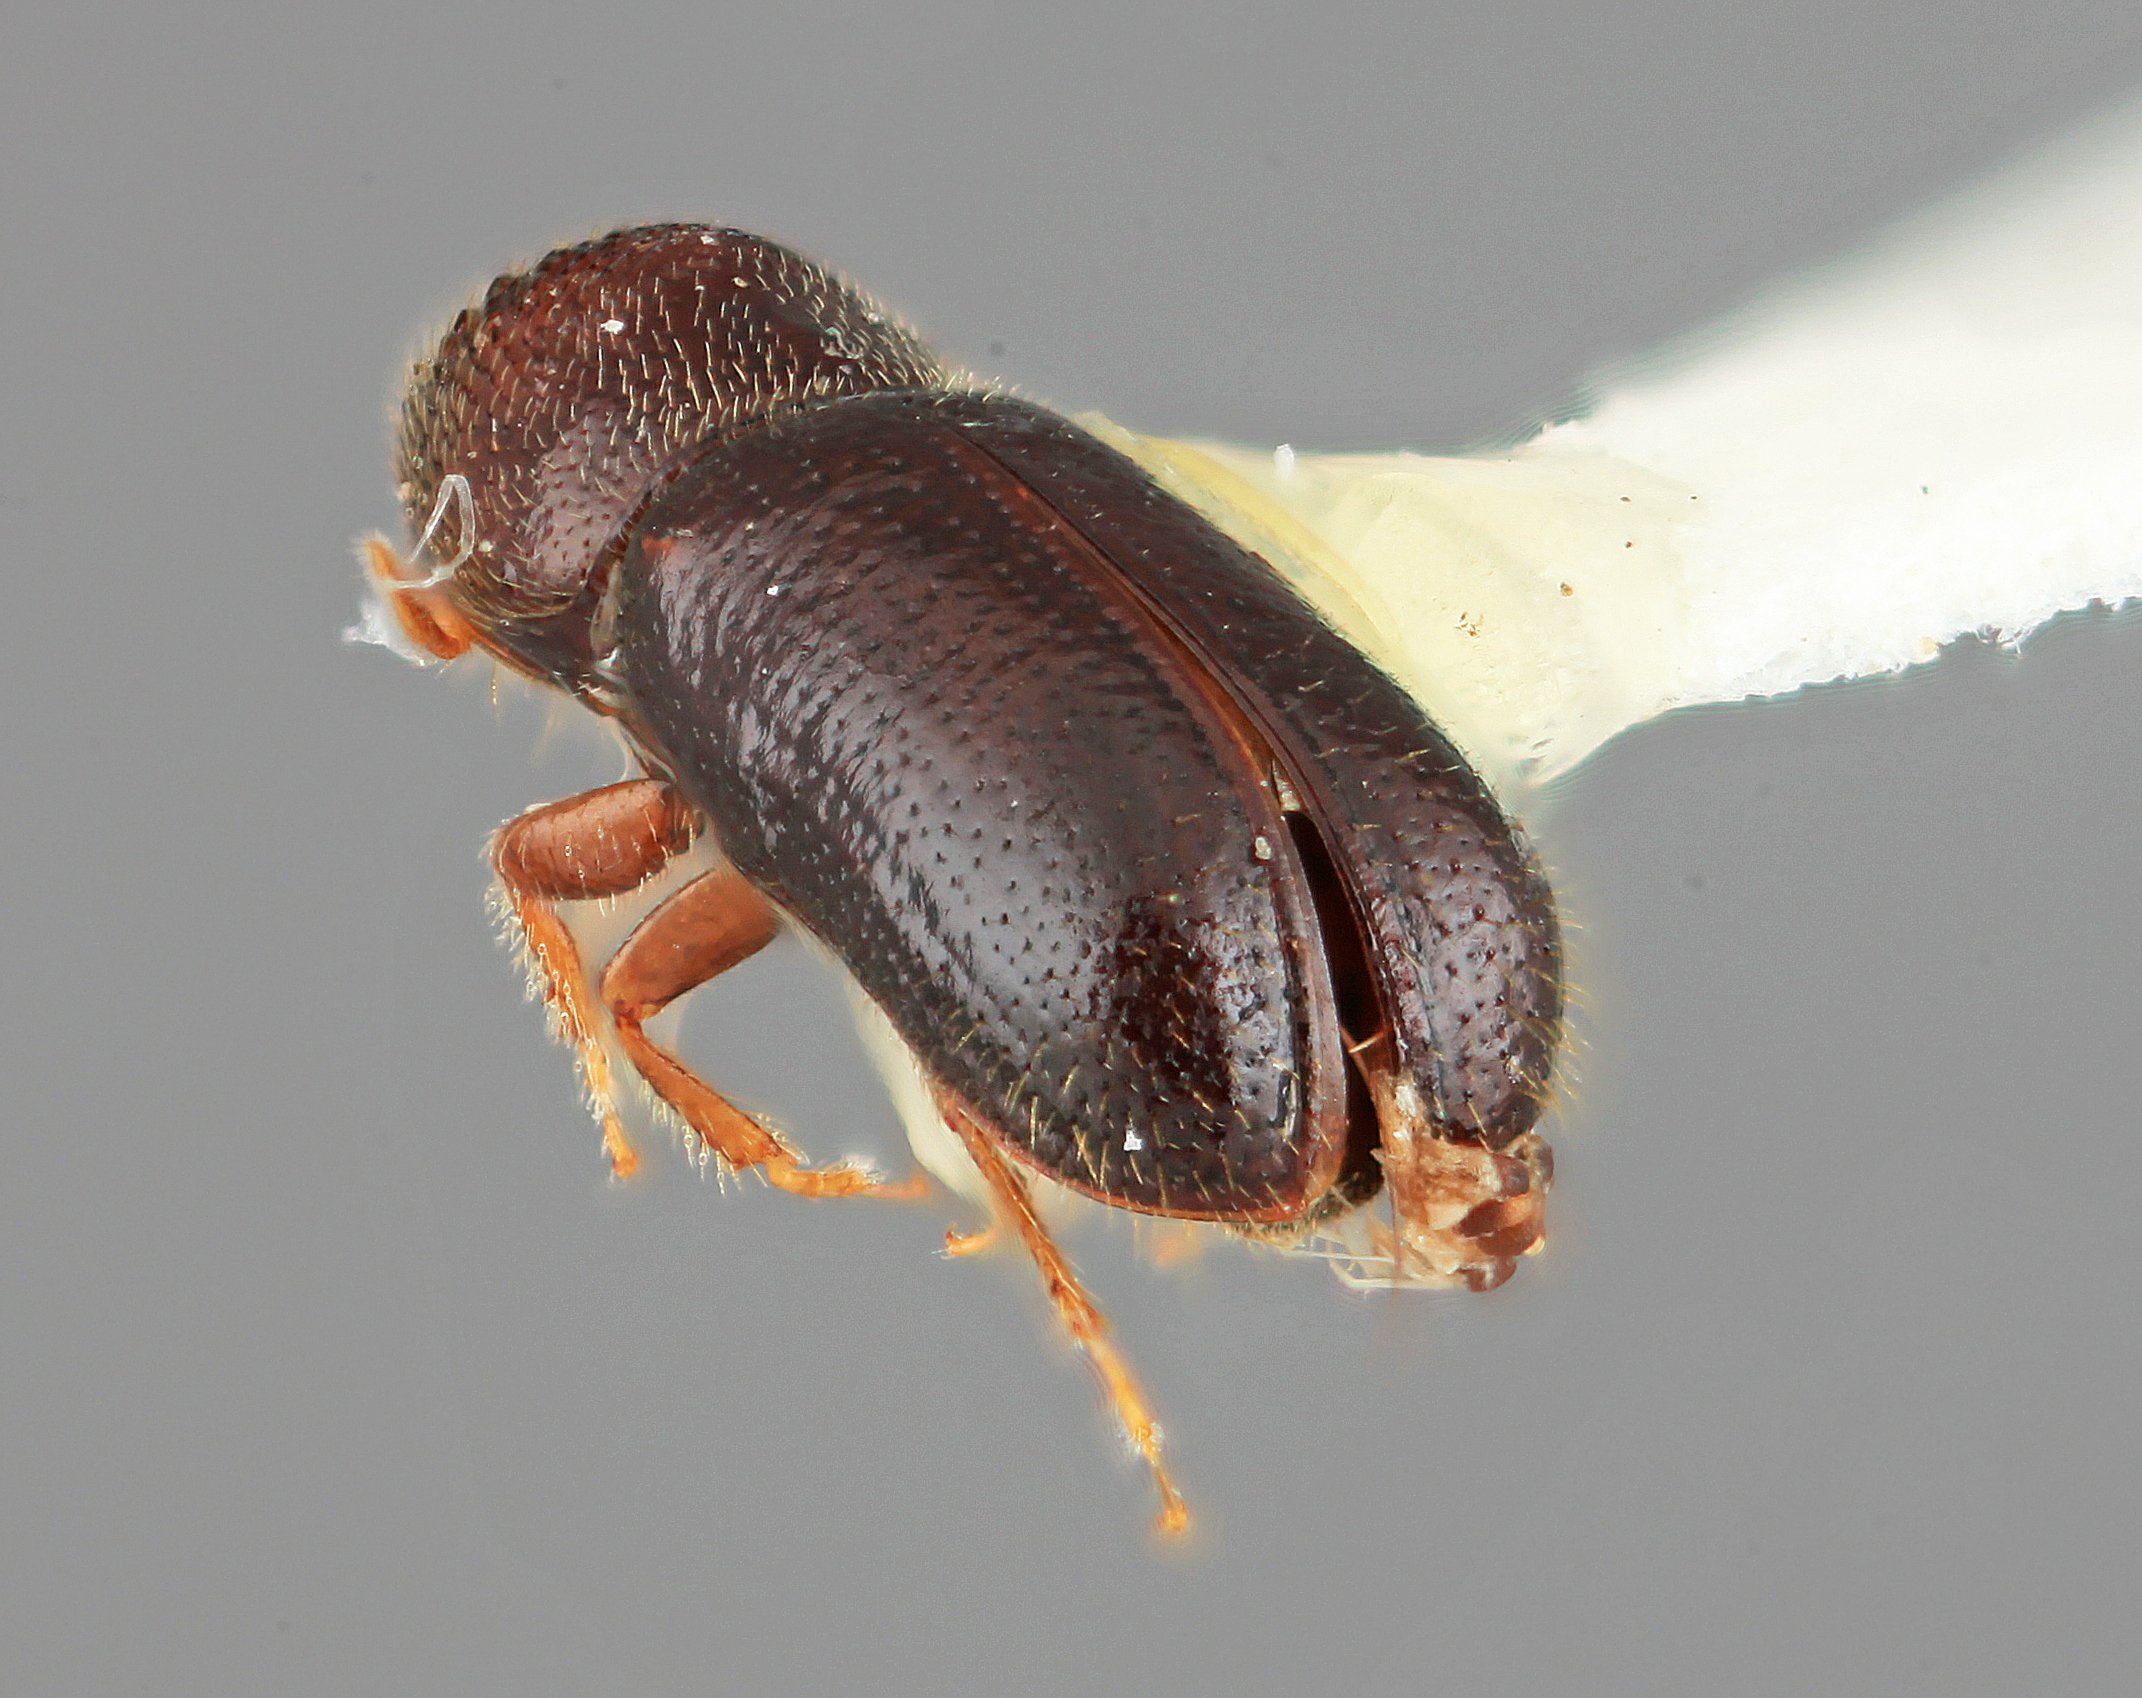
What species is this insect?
Pityophthorus separatus
